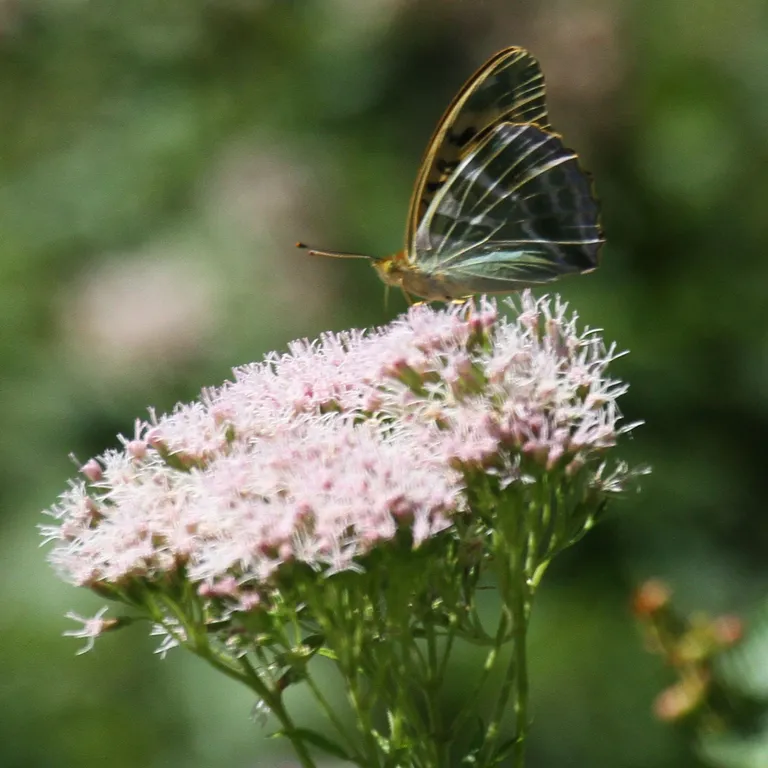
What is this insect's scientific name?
Argynnis paphia
